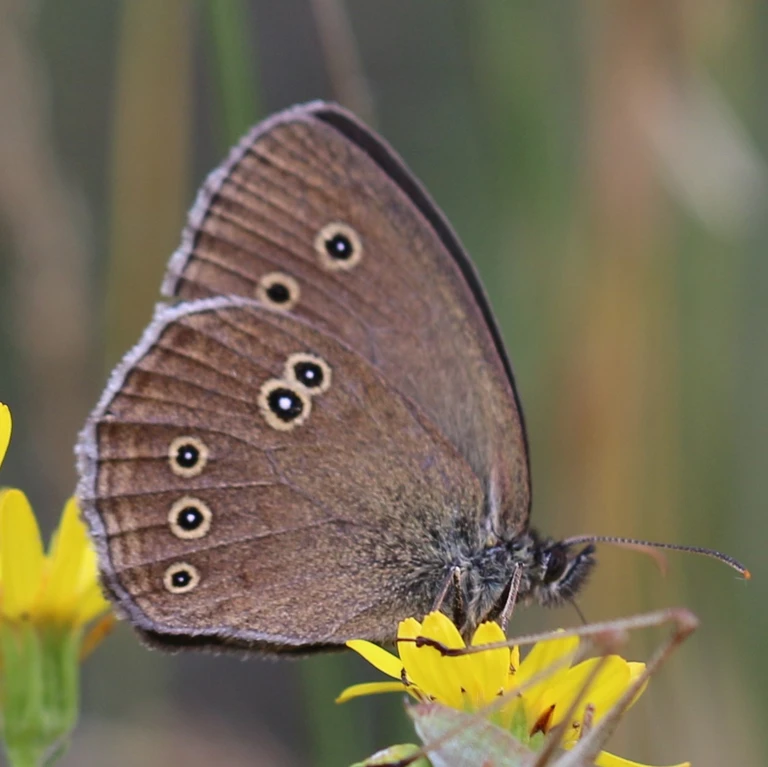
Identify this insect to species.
Aphantopus hyperantus
